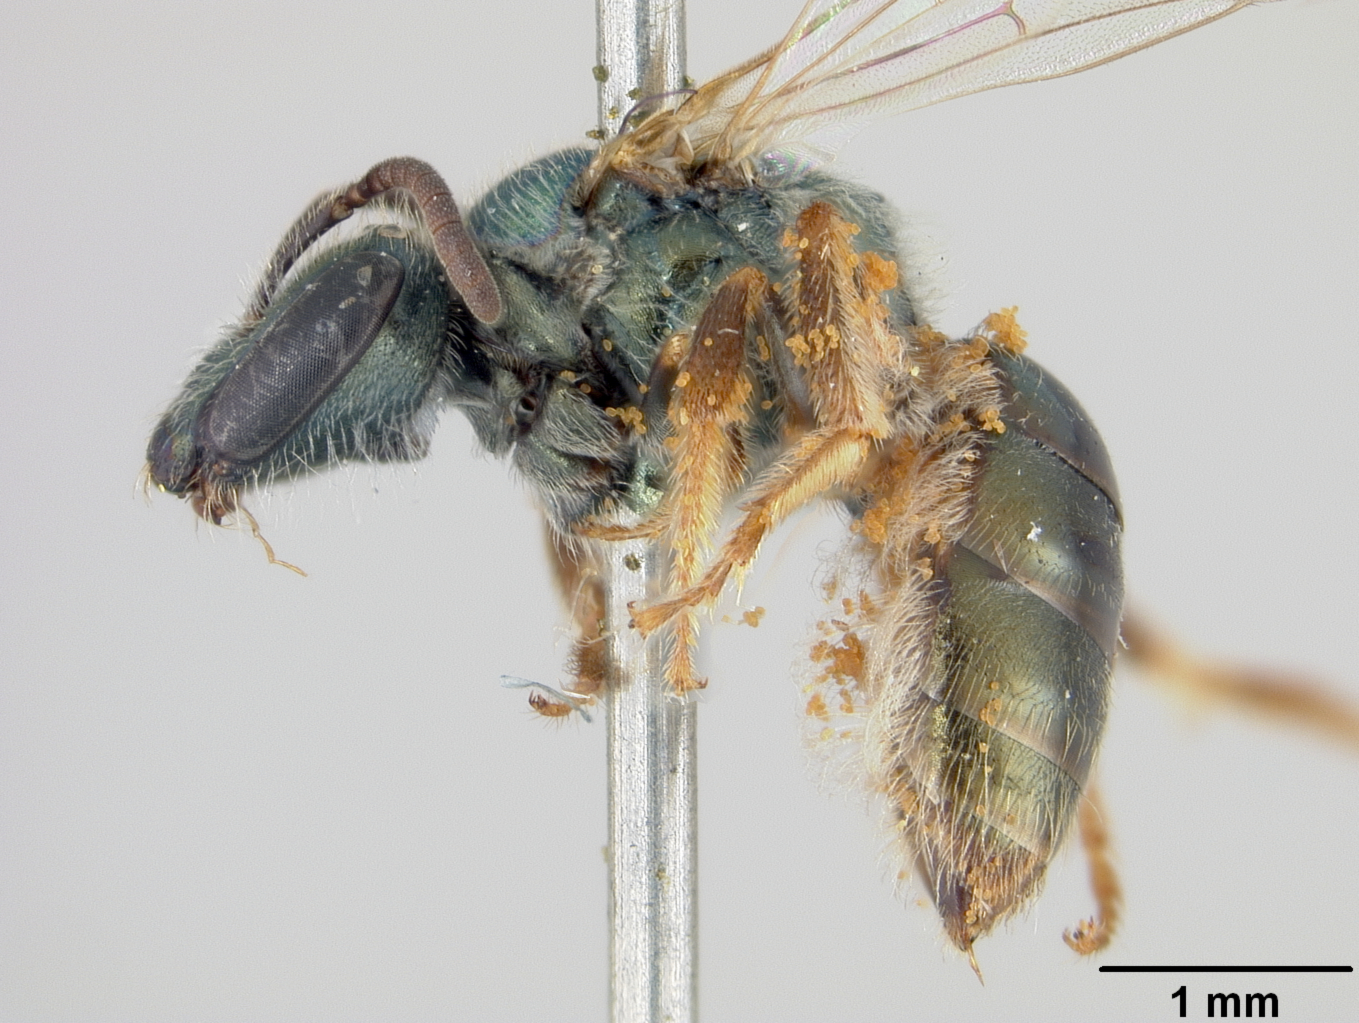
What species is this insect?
Halictus crotalariae
